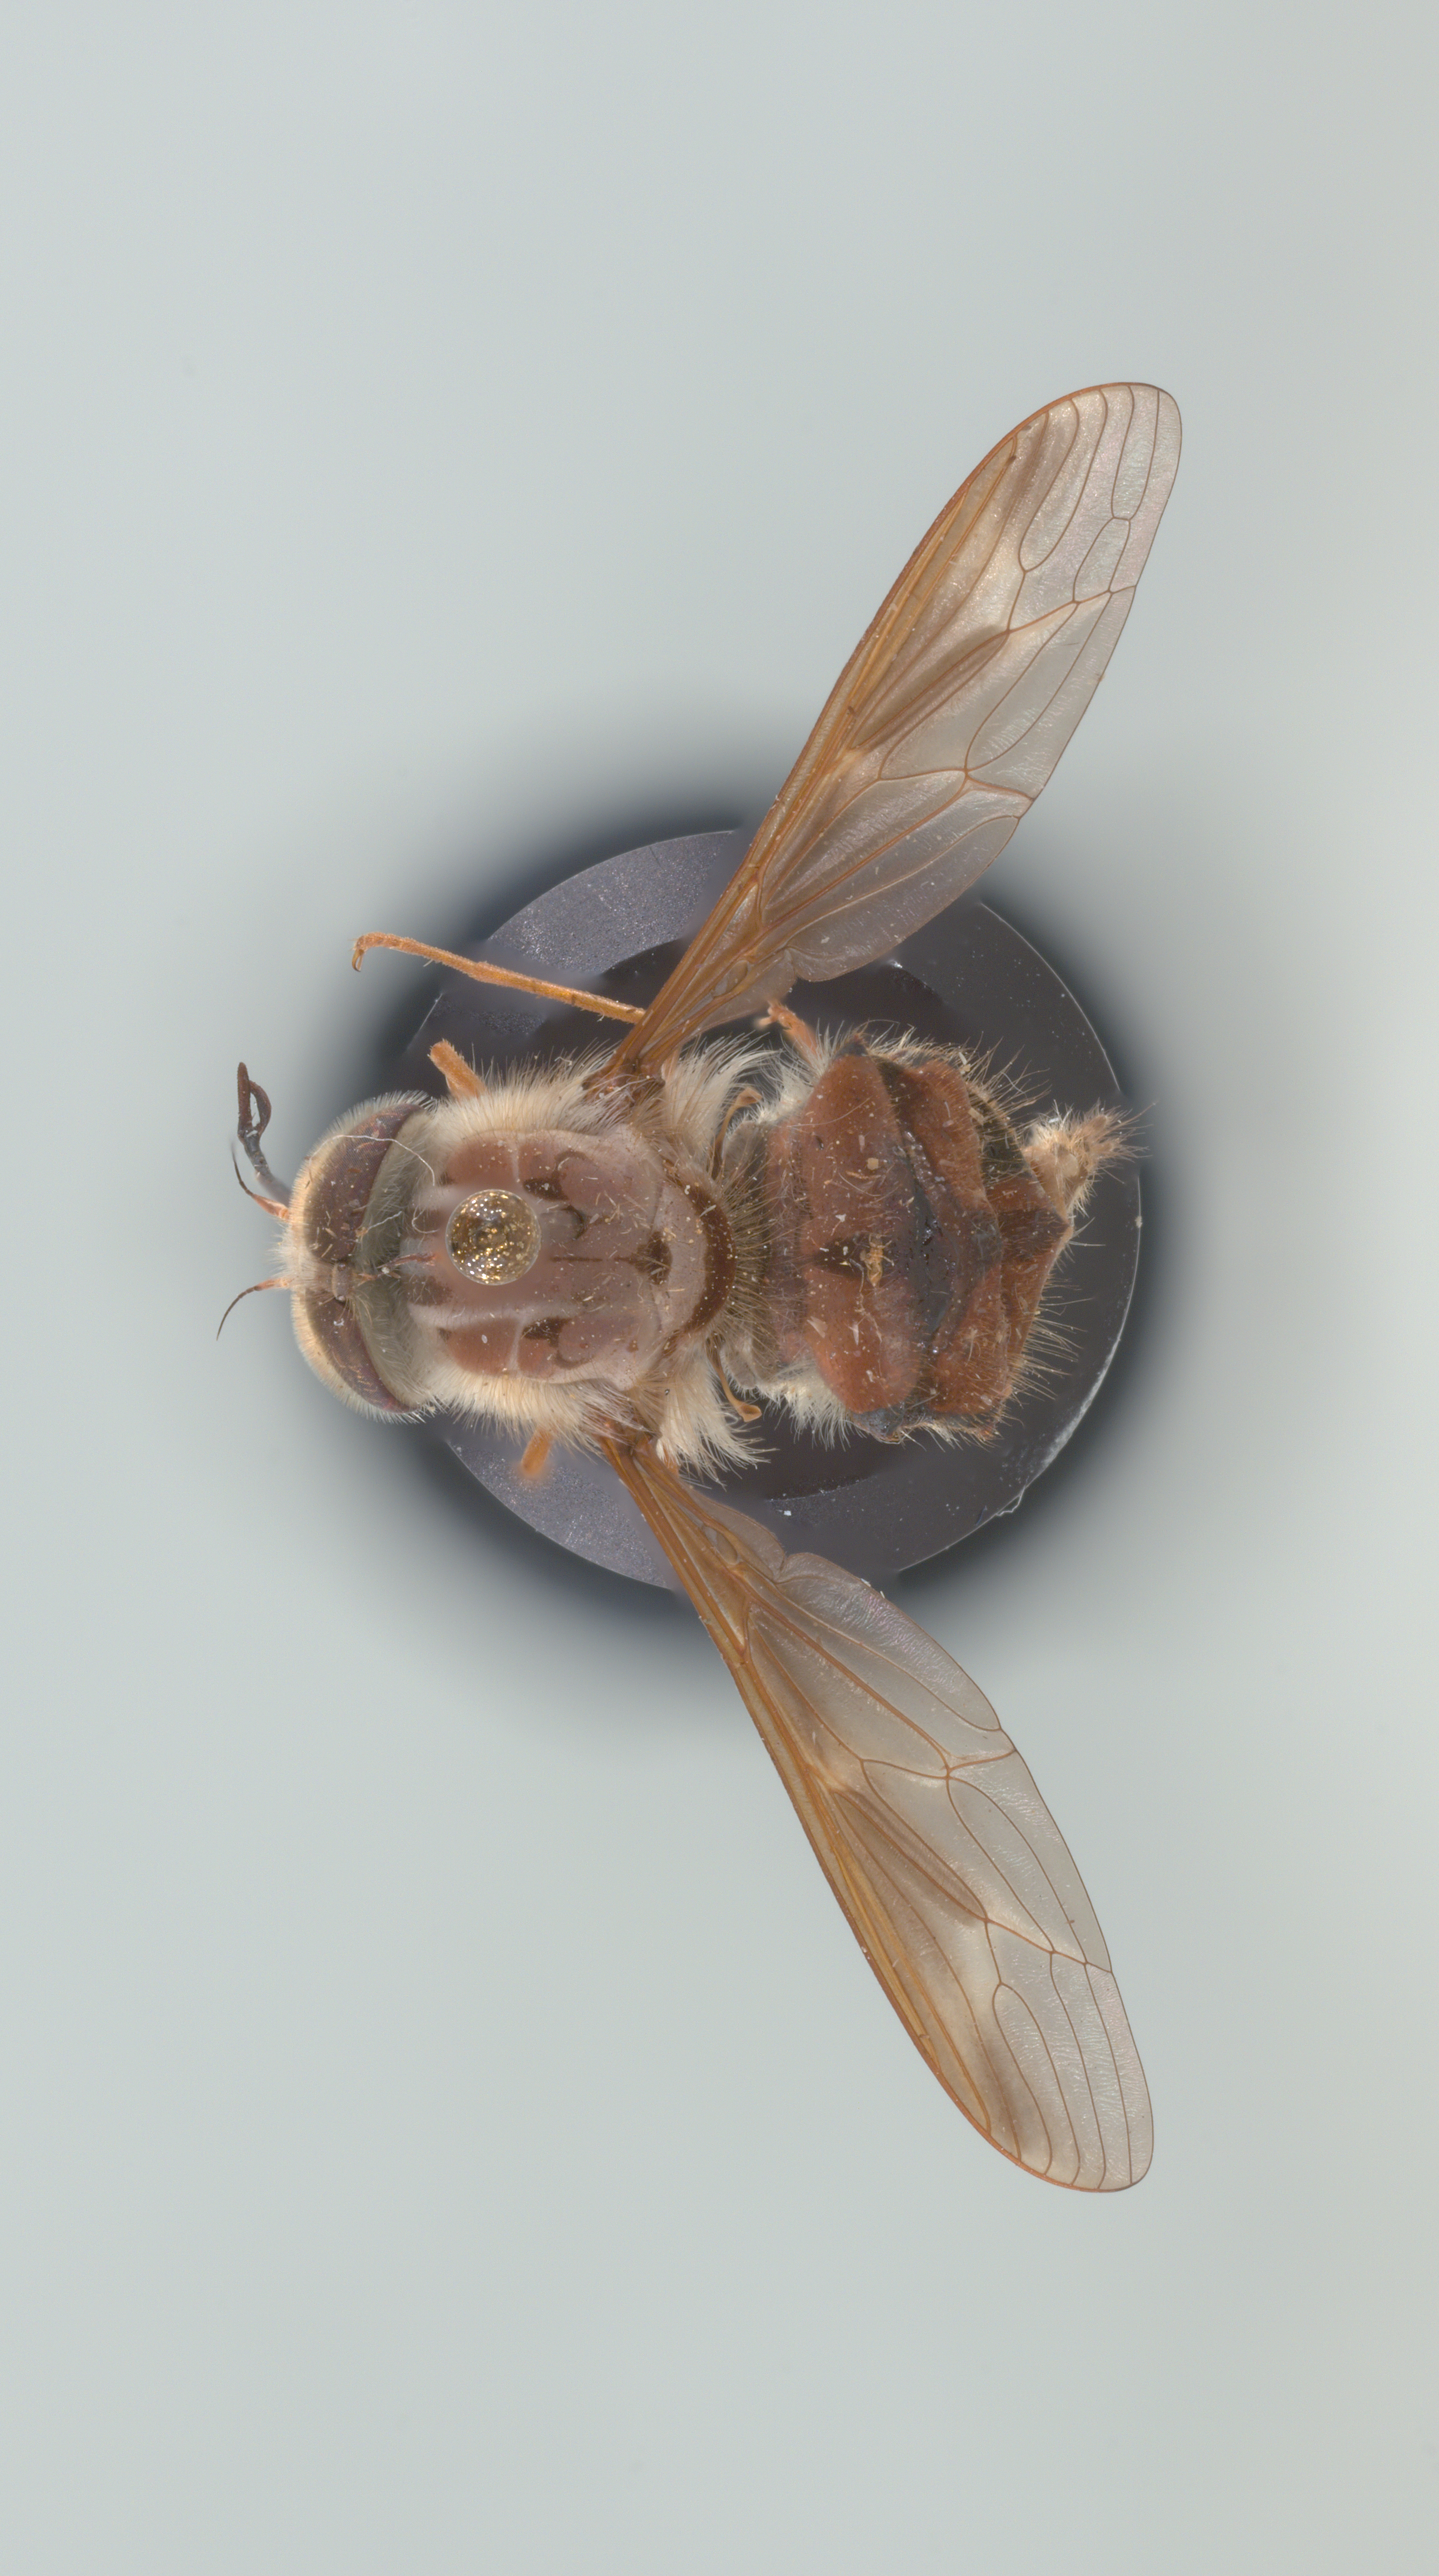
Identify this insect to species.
Hirmoneura nubipennis (also Trichophthalma nubipennis)
